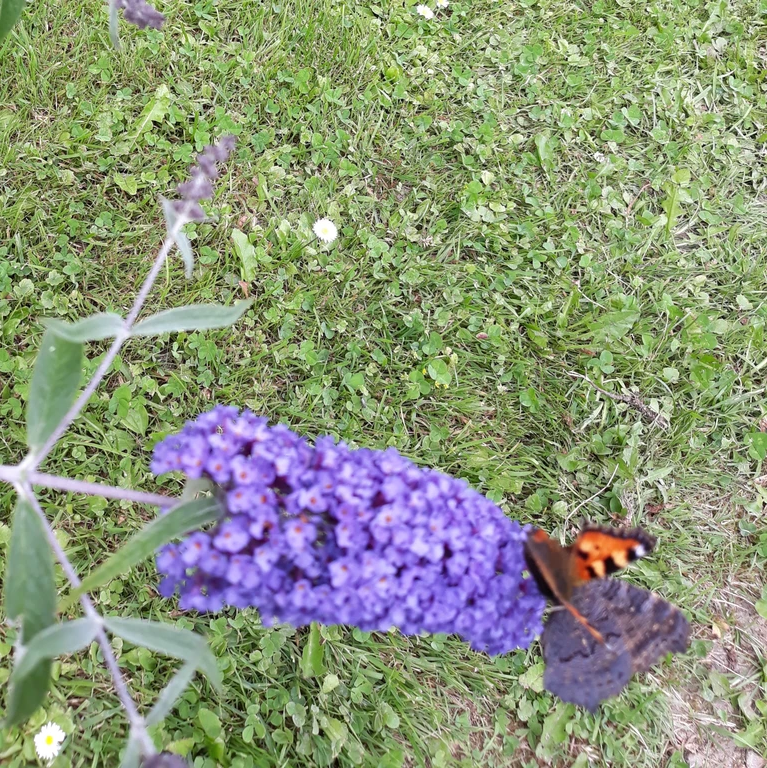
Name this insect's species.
Aglais urticae
